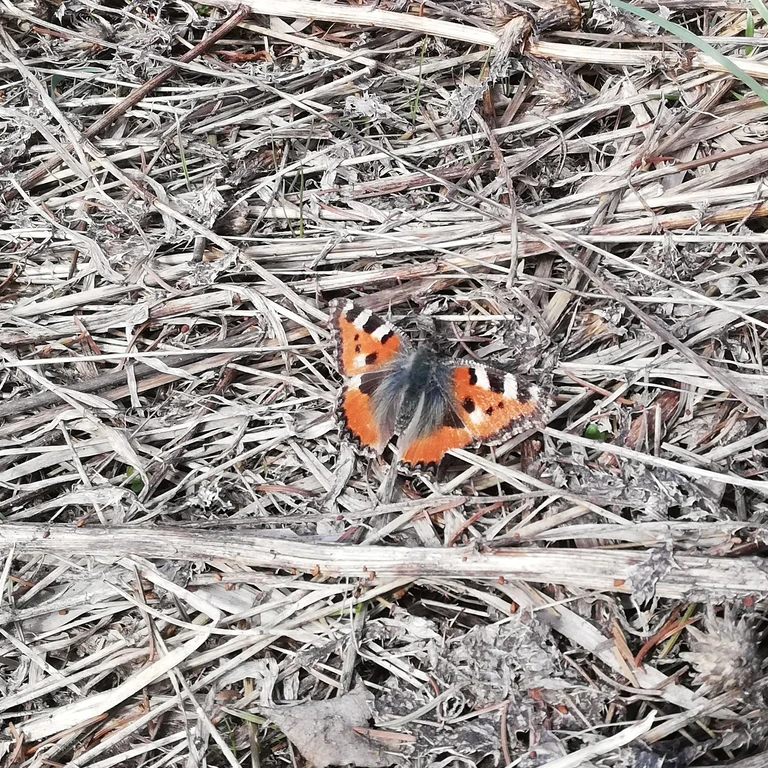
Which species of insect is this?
Aglais urticae
